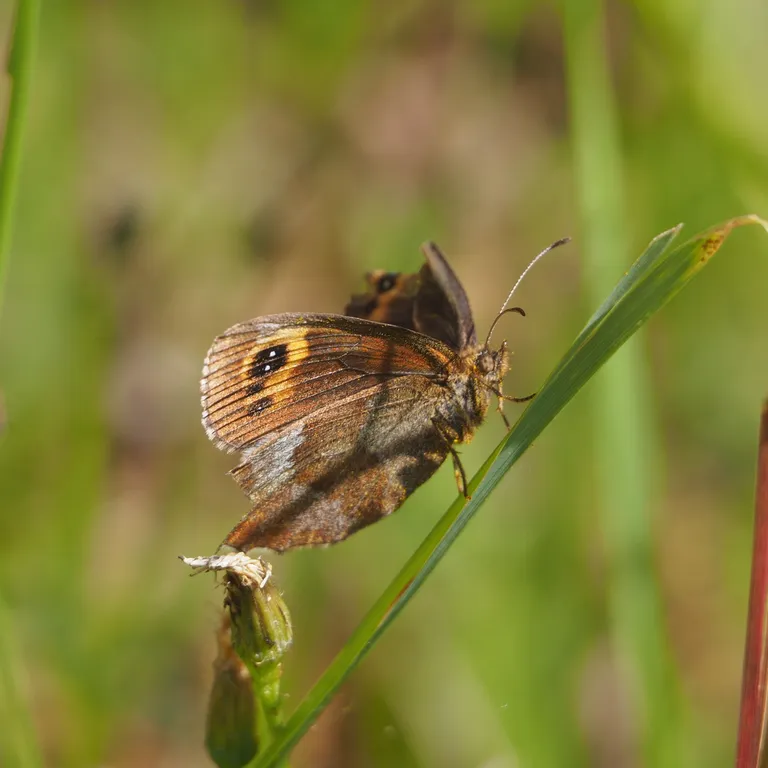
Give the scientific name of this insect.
Erebia aethiops
